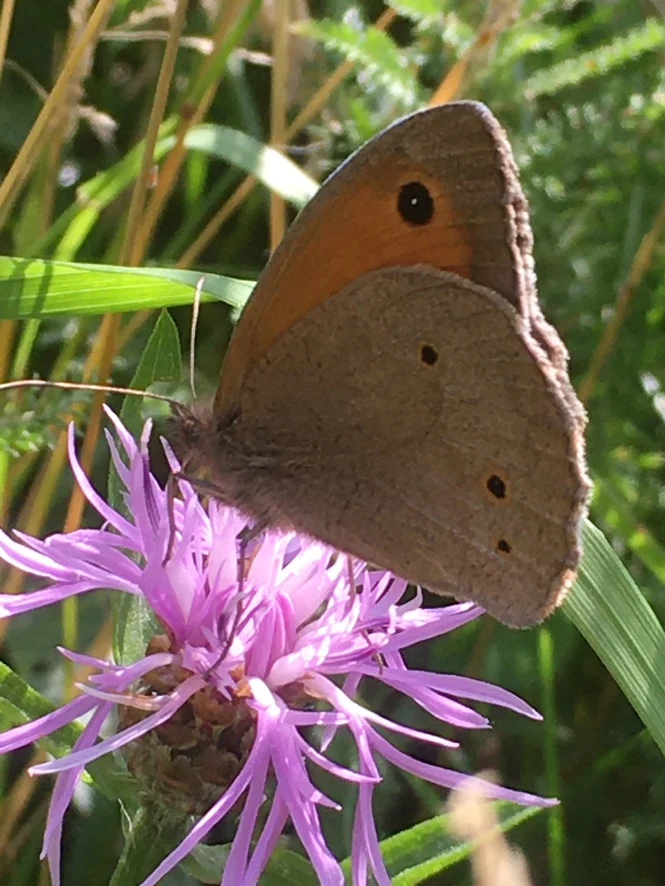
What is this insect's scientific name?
Maniola jurtina
